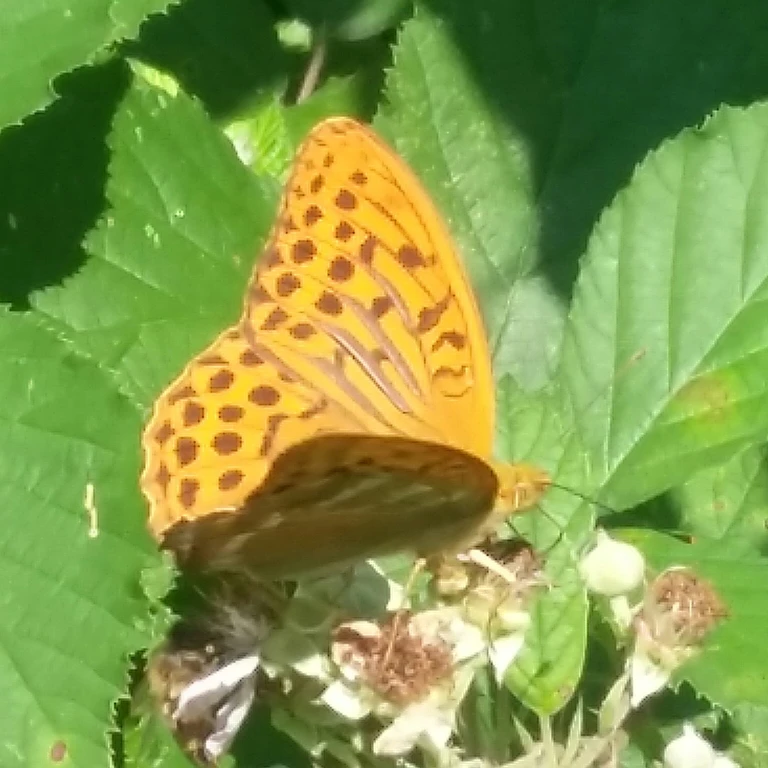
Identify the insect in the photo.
Argynnis paphia
